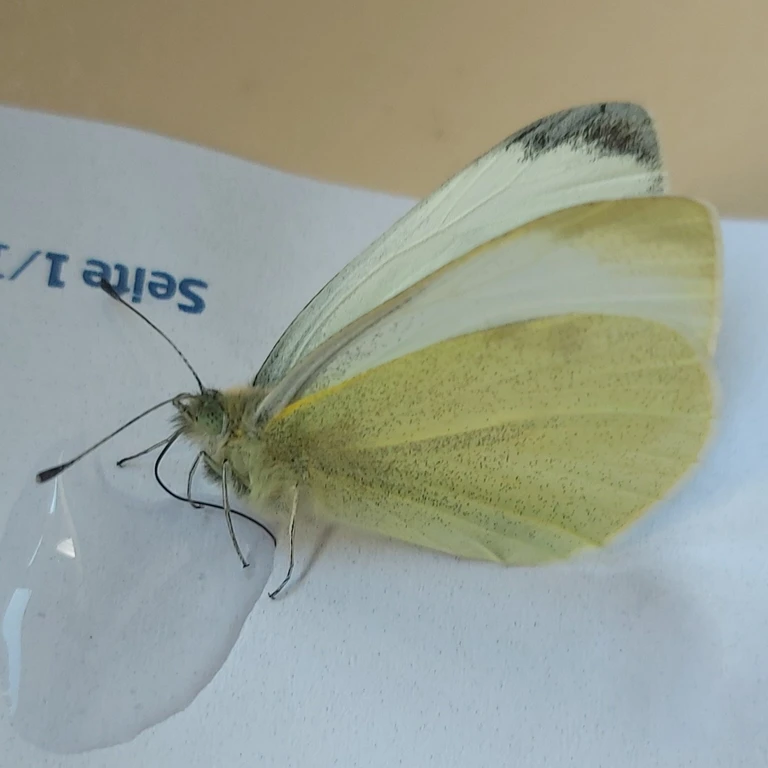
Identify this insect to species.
Pieris rapae
